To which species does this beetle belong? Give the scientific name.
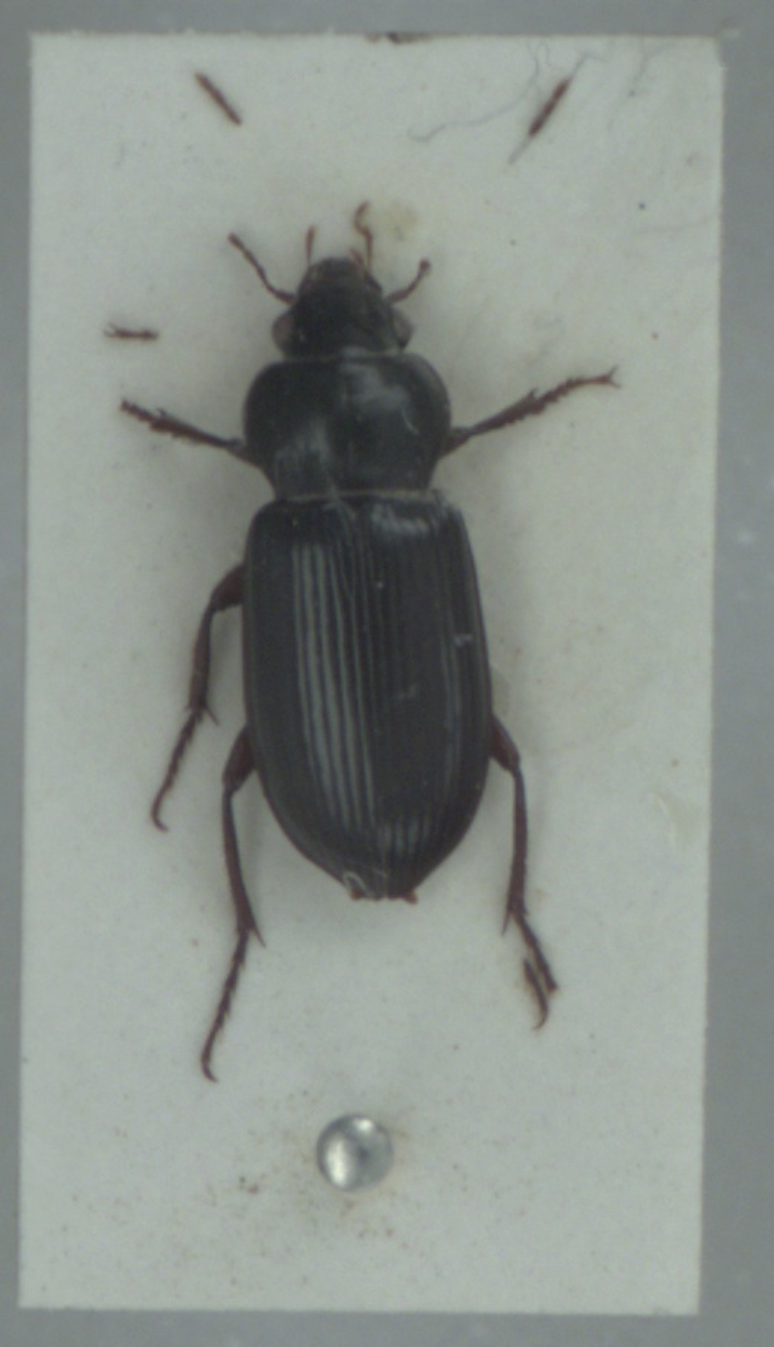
Amara convexiuscula
